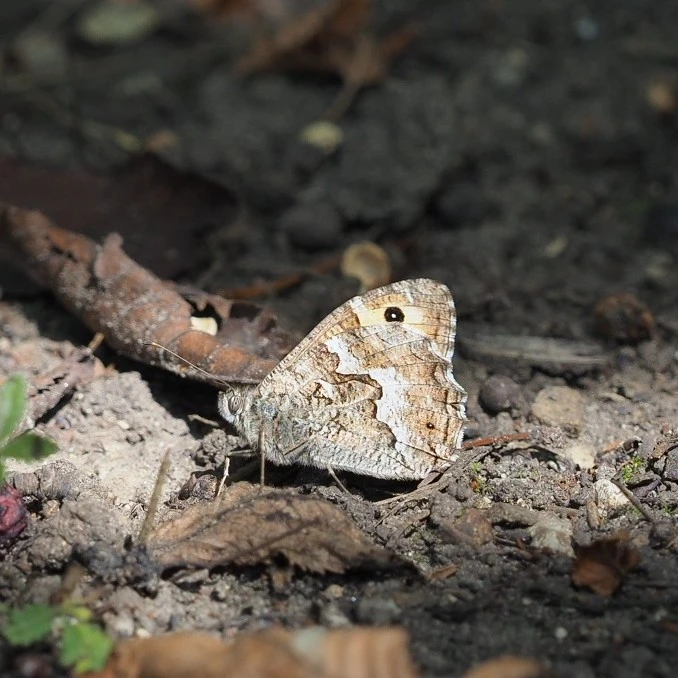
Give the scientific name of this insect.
Hipparchia semele
